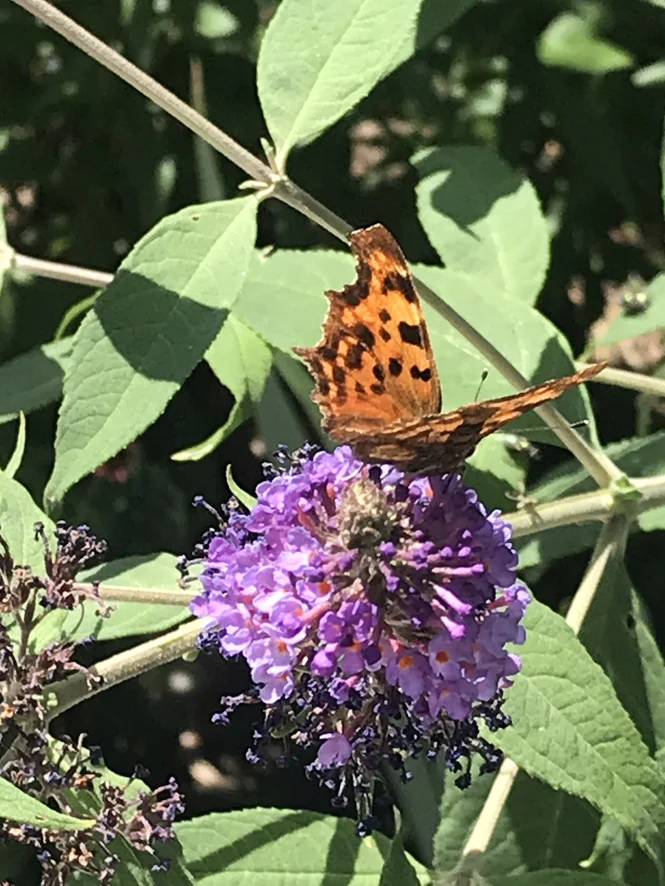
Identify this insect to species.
Polygonia c-album
